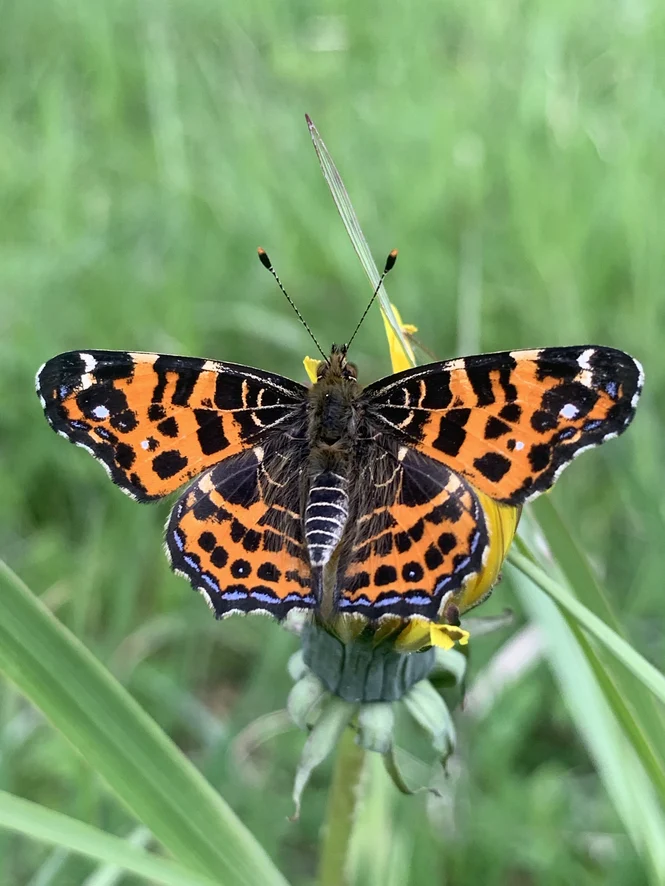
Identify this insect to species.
Araschnia levana
